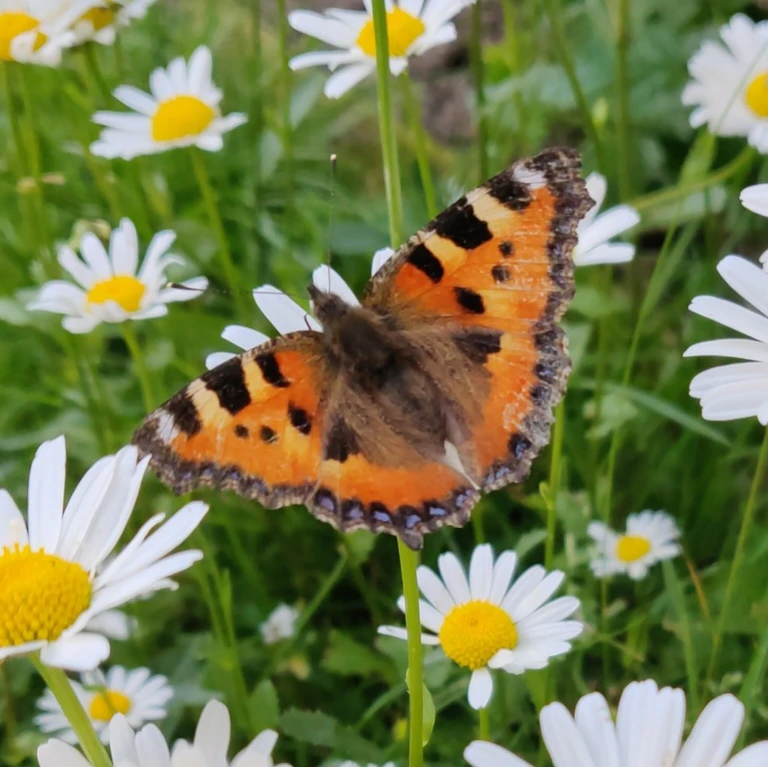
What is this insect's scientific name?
Aglais urticae
